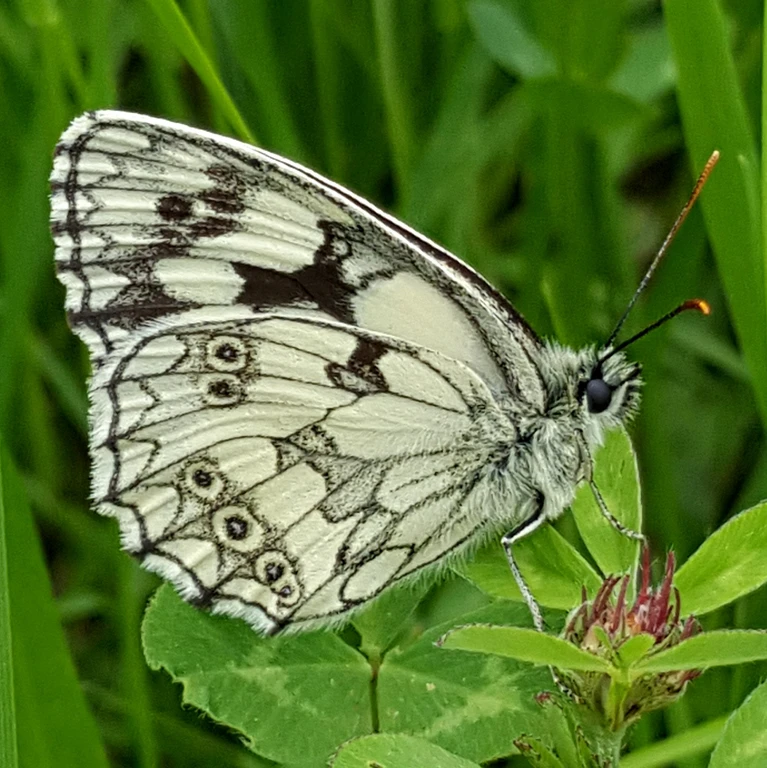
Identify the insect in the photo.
Melanargia galathea
